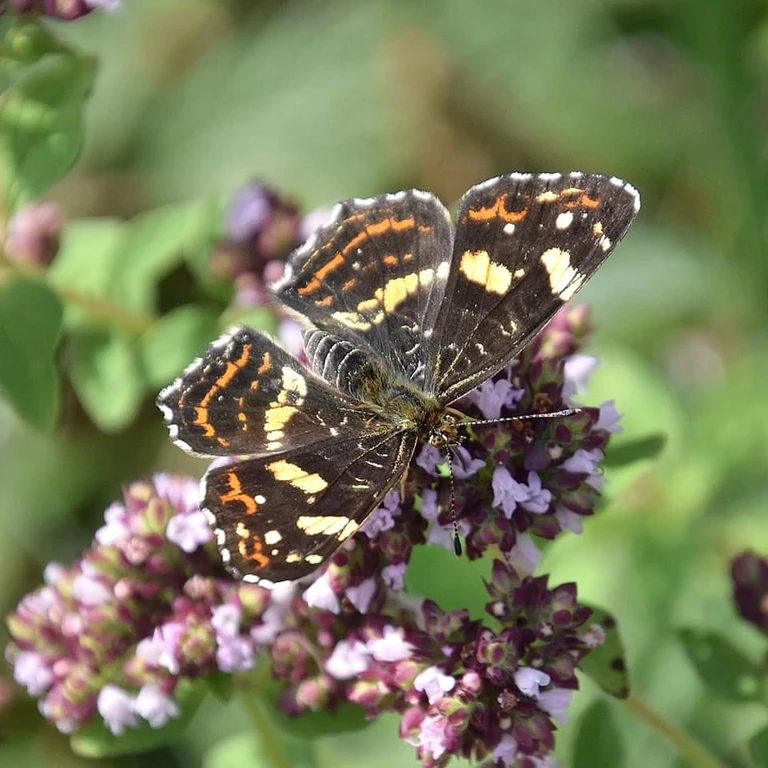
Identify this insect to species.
Araschnia levana
